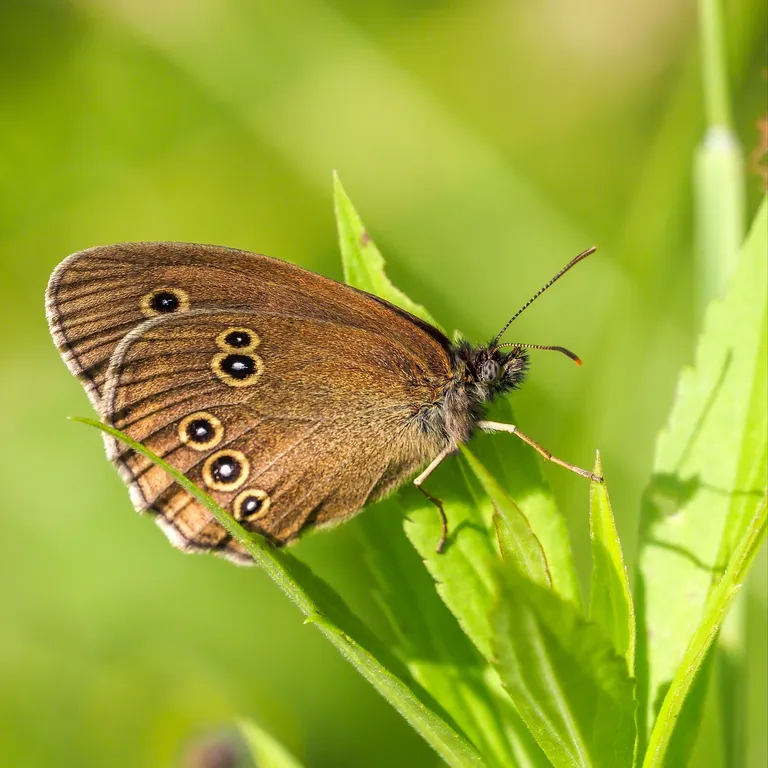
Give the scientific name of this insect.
Aphantopus hyperantus
